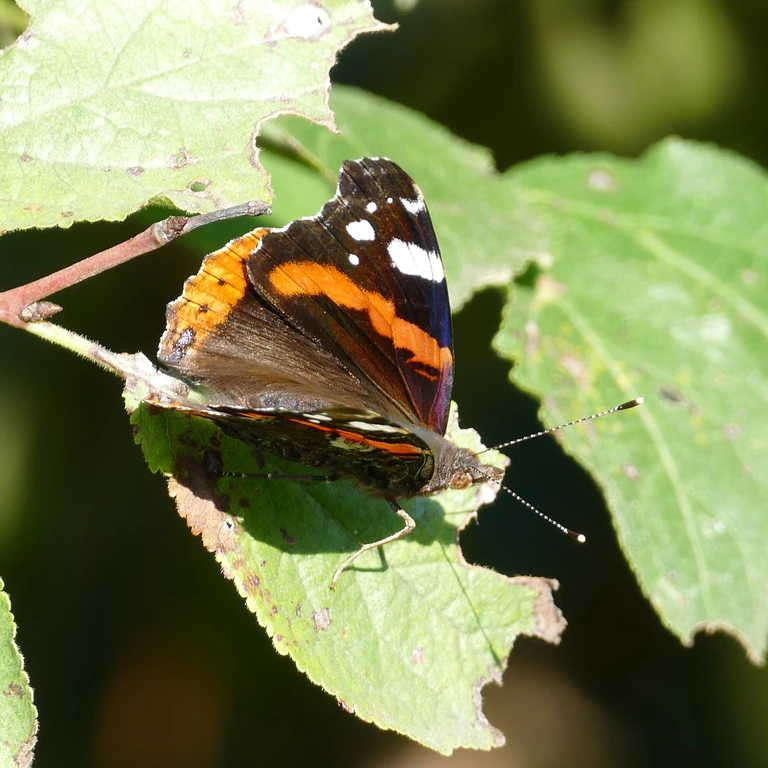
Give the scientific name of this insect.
Vanessa atalanta
